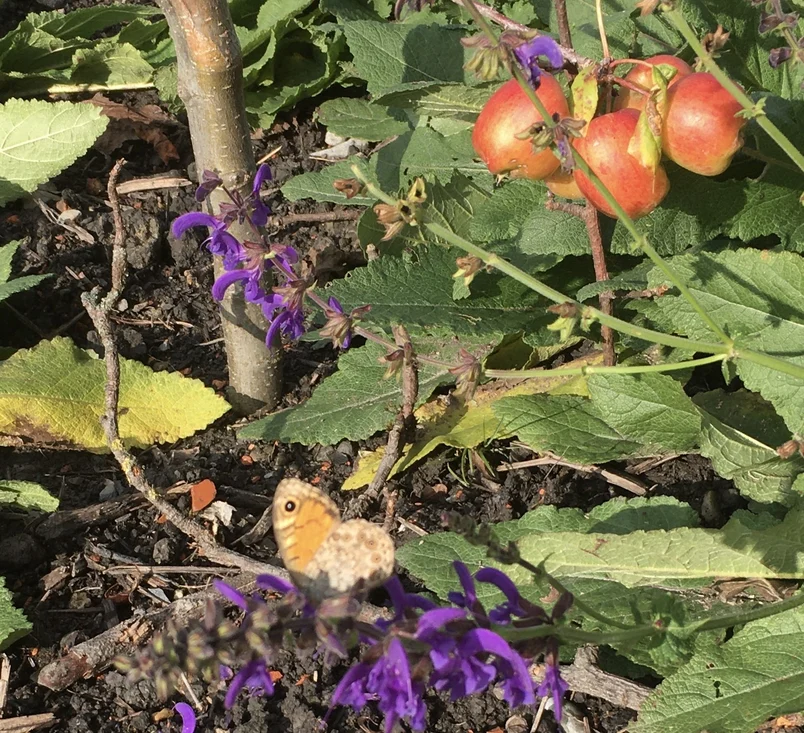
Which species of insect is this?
Lasiommata megera (also Pararge megera)
